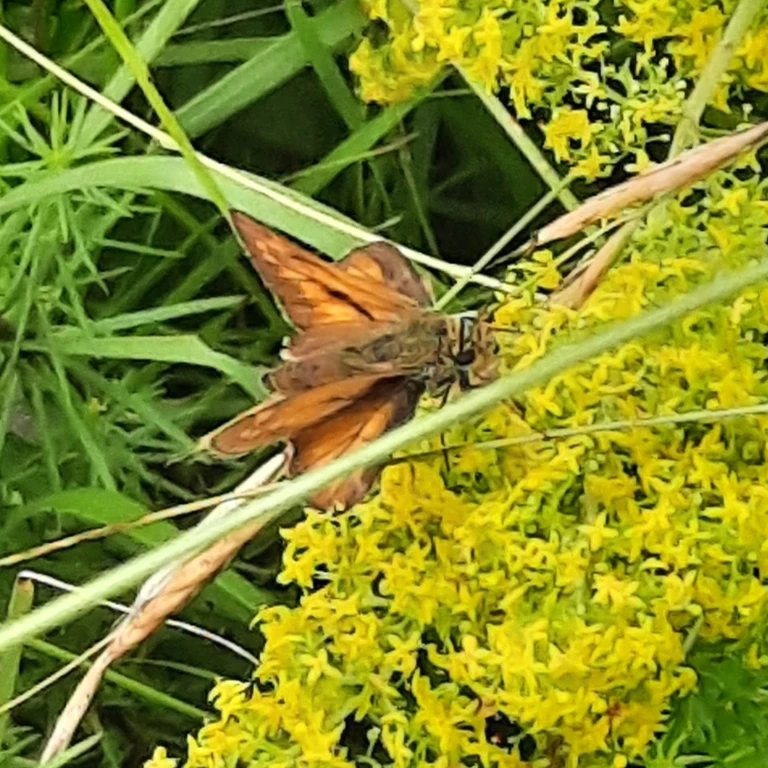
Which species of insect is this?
Ochlodes sylvanus (also Ochlodes venata)
